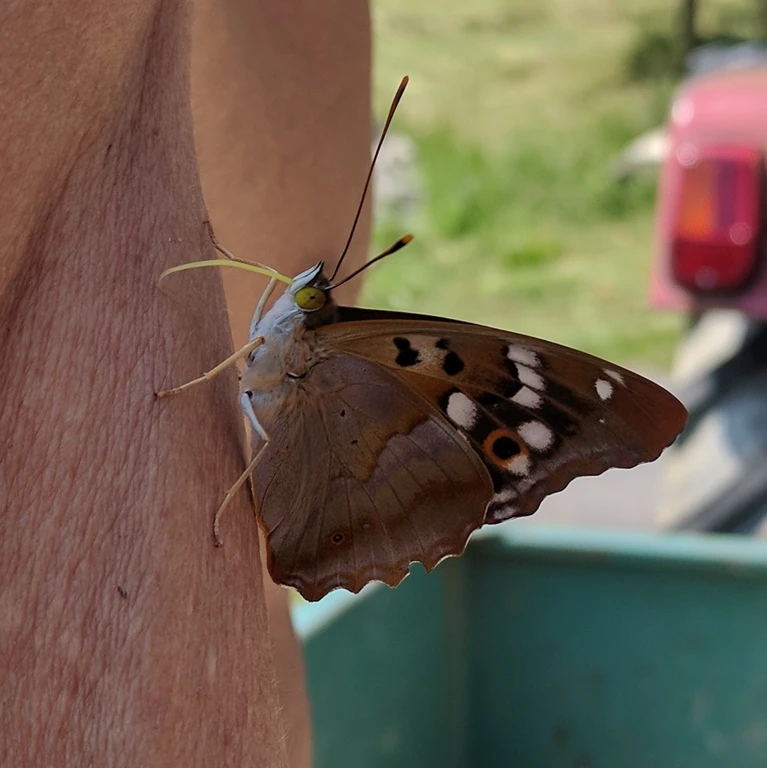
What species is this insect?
Apatura ilia
